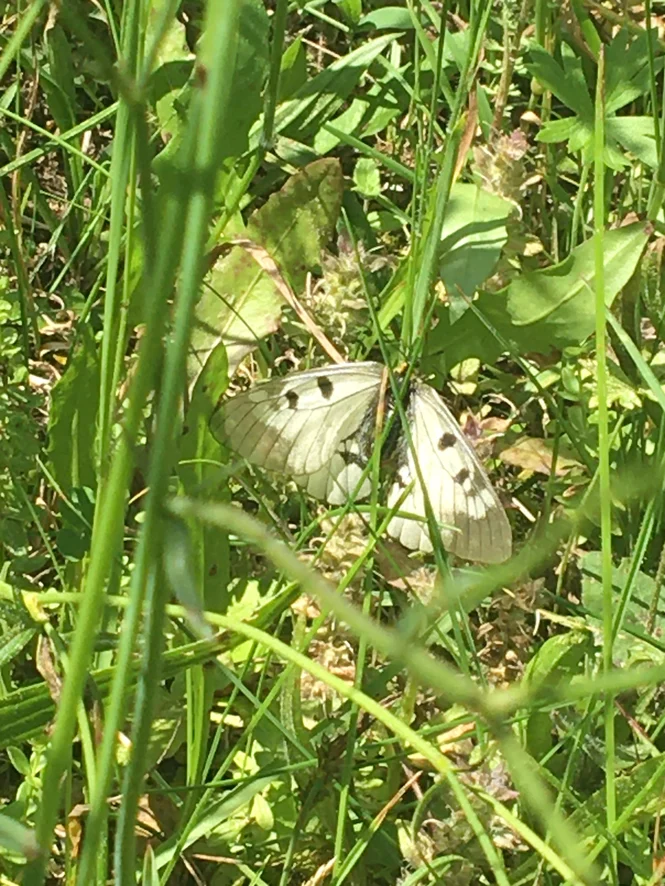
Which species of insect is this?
Parnassius mnemosyne
